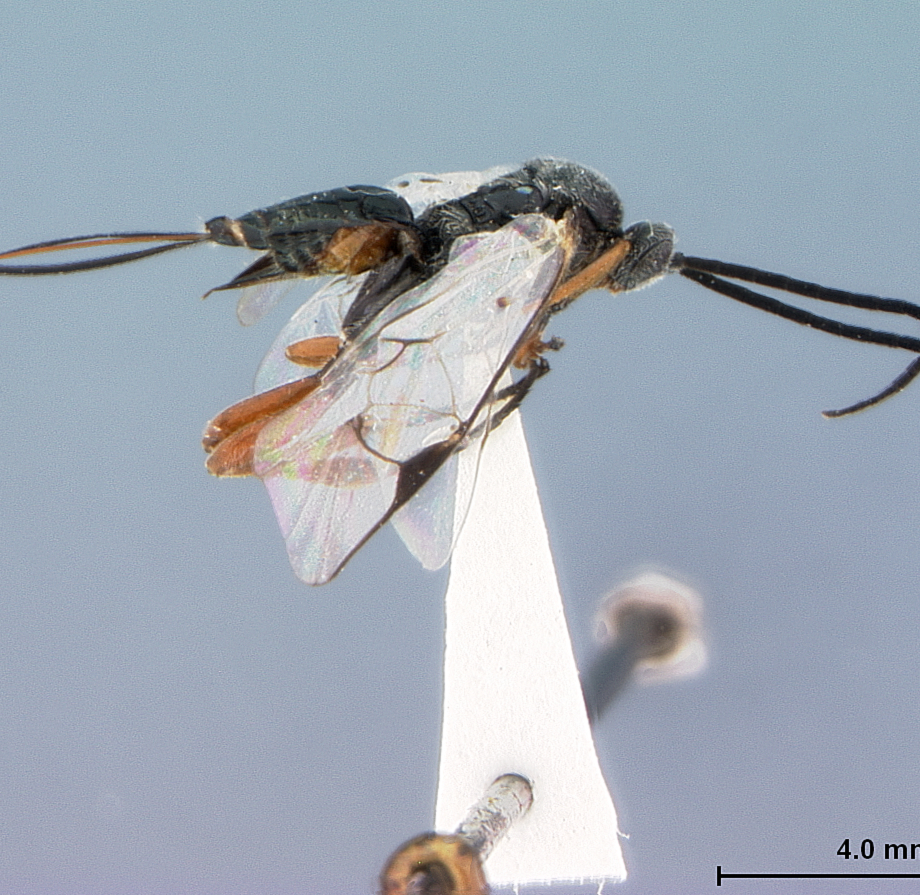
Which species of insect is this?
Dasylagon aegeriae
